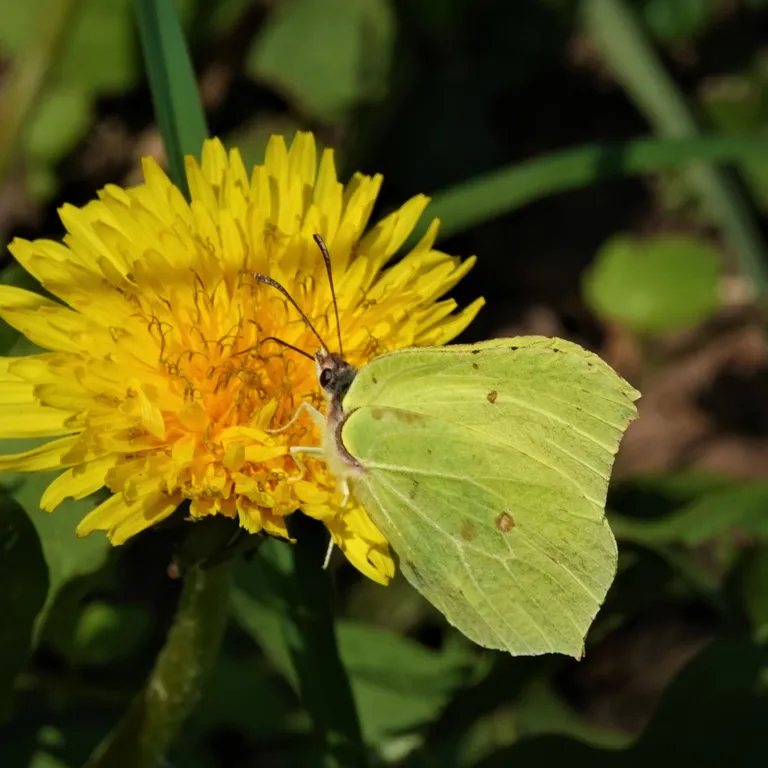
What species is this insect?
Gonepteryx rhamni
